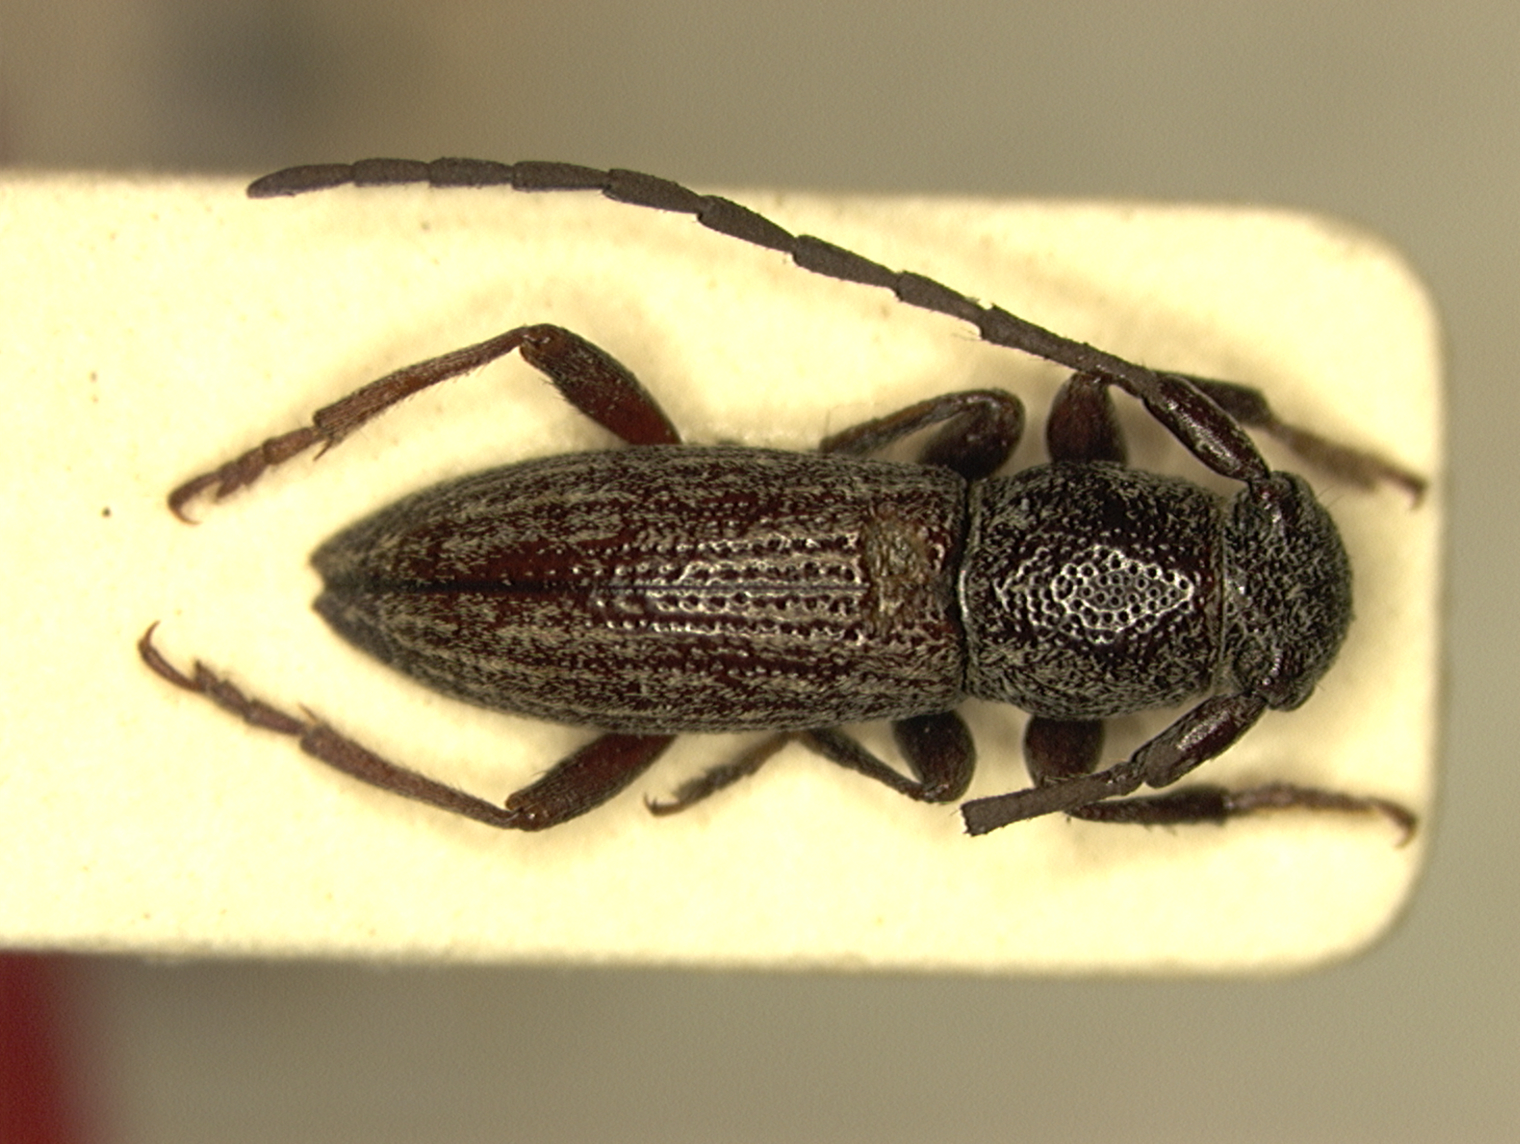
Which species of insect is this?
Niphotragulus longicollis
